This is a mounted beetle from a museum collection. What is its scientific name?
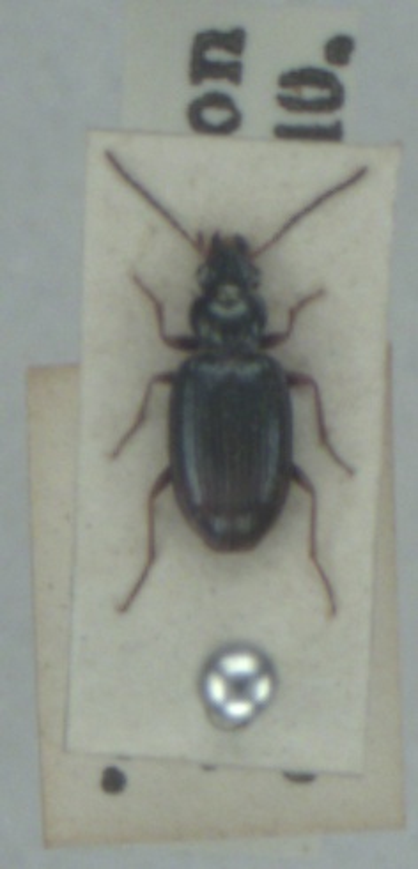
Bembidion deletum
